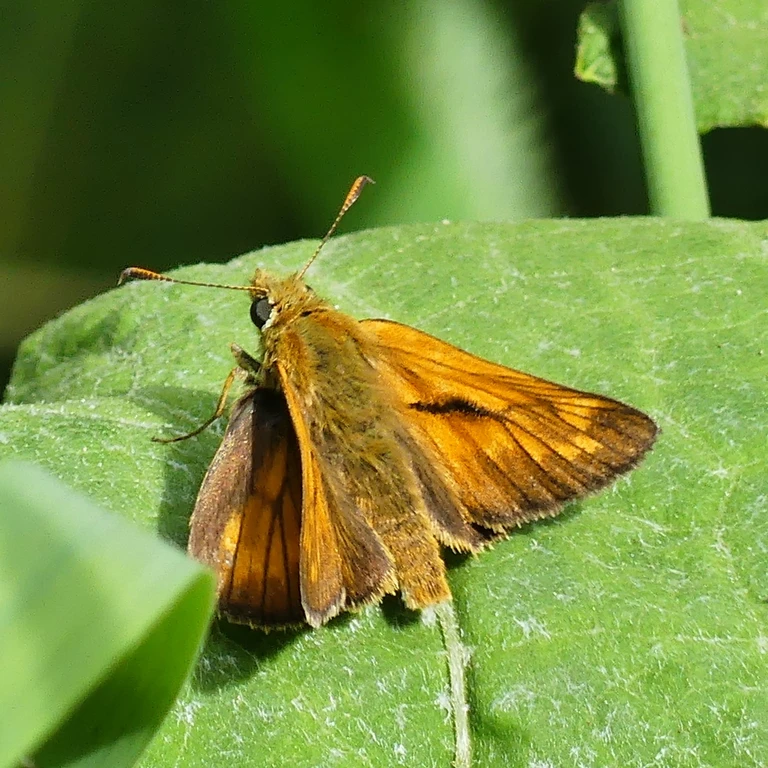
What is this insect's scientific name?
Ochlodes sylvanus (also Ochlodes venata)
